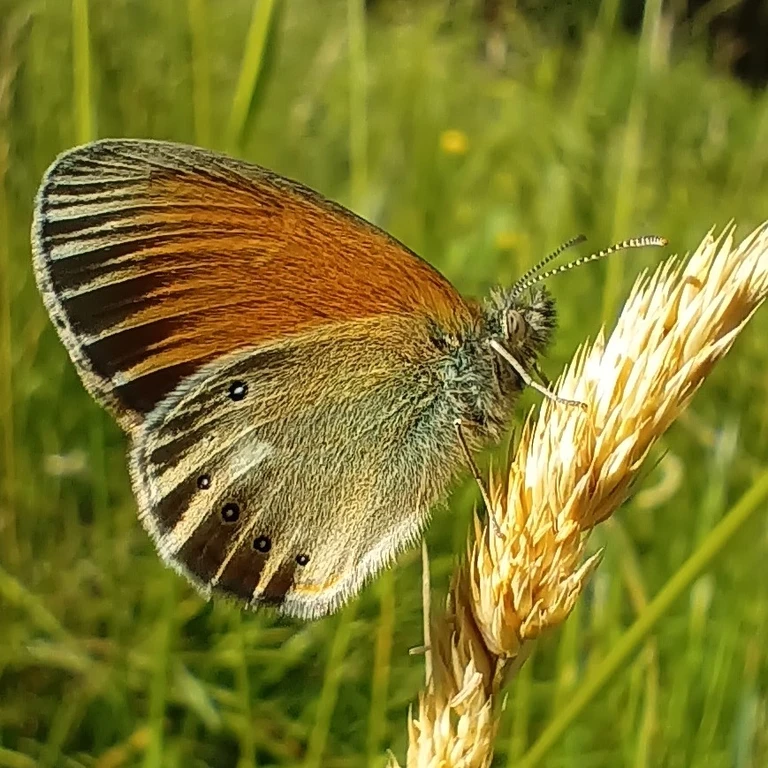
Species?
Coenonympha glycerion (also Coenonympha iphis)
